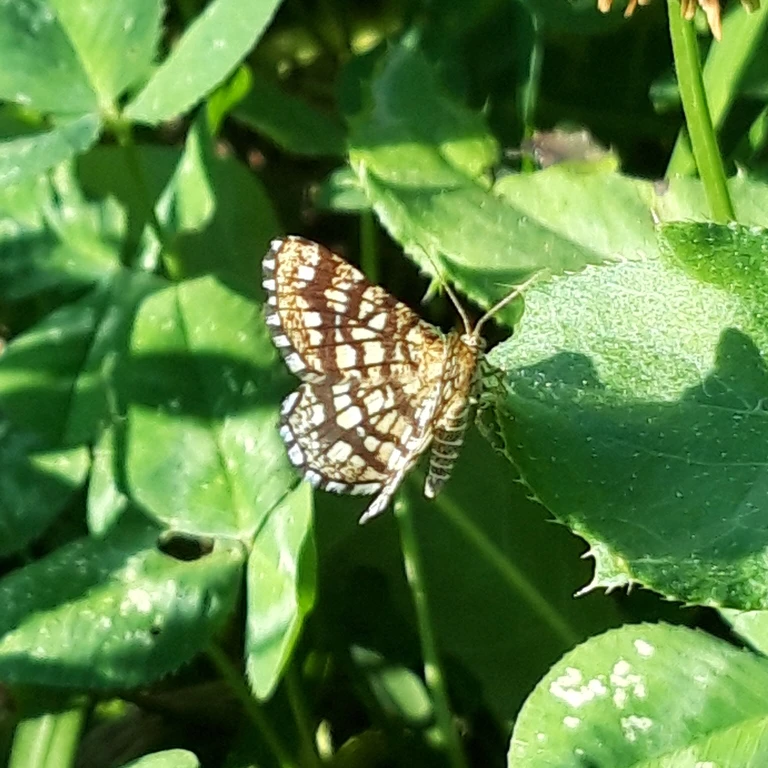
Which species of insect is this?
Chiasmia clathrata
